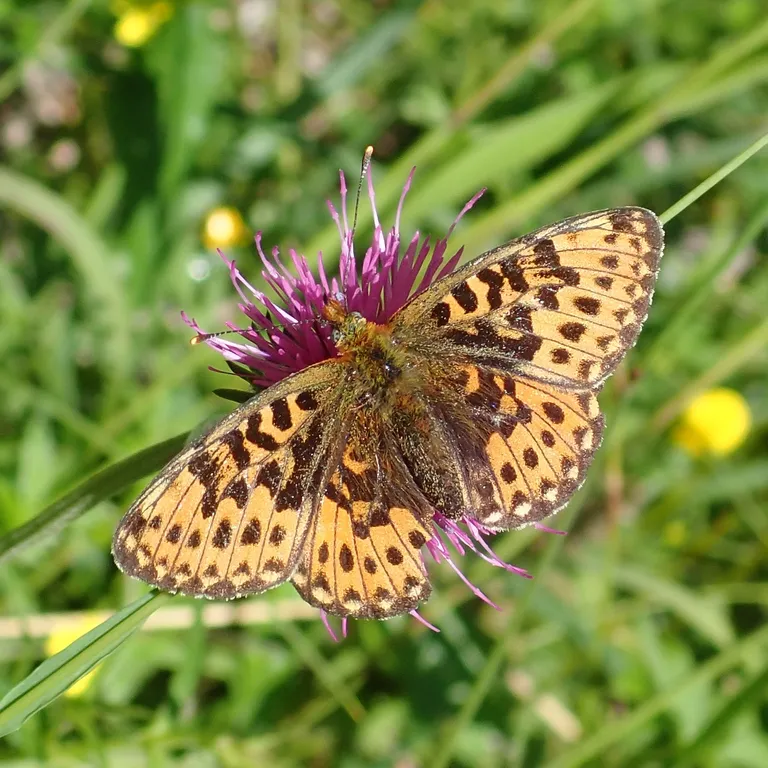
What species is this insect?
Boloria euphrosyne (also Clossiana euphrosyne)
